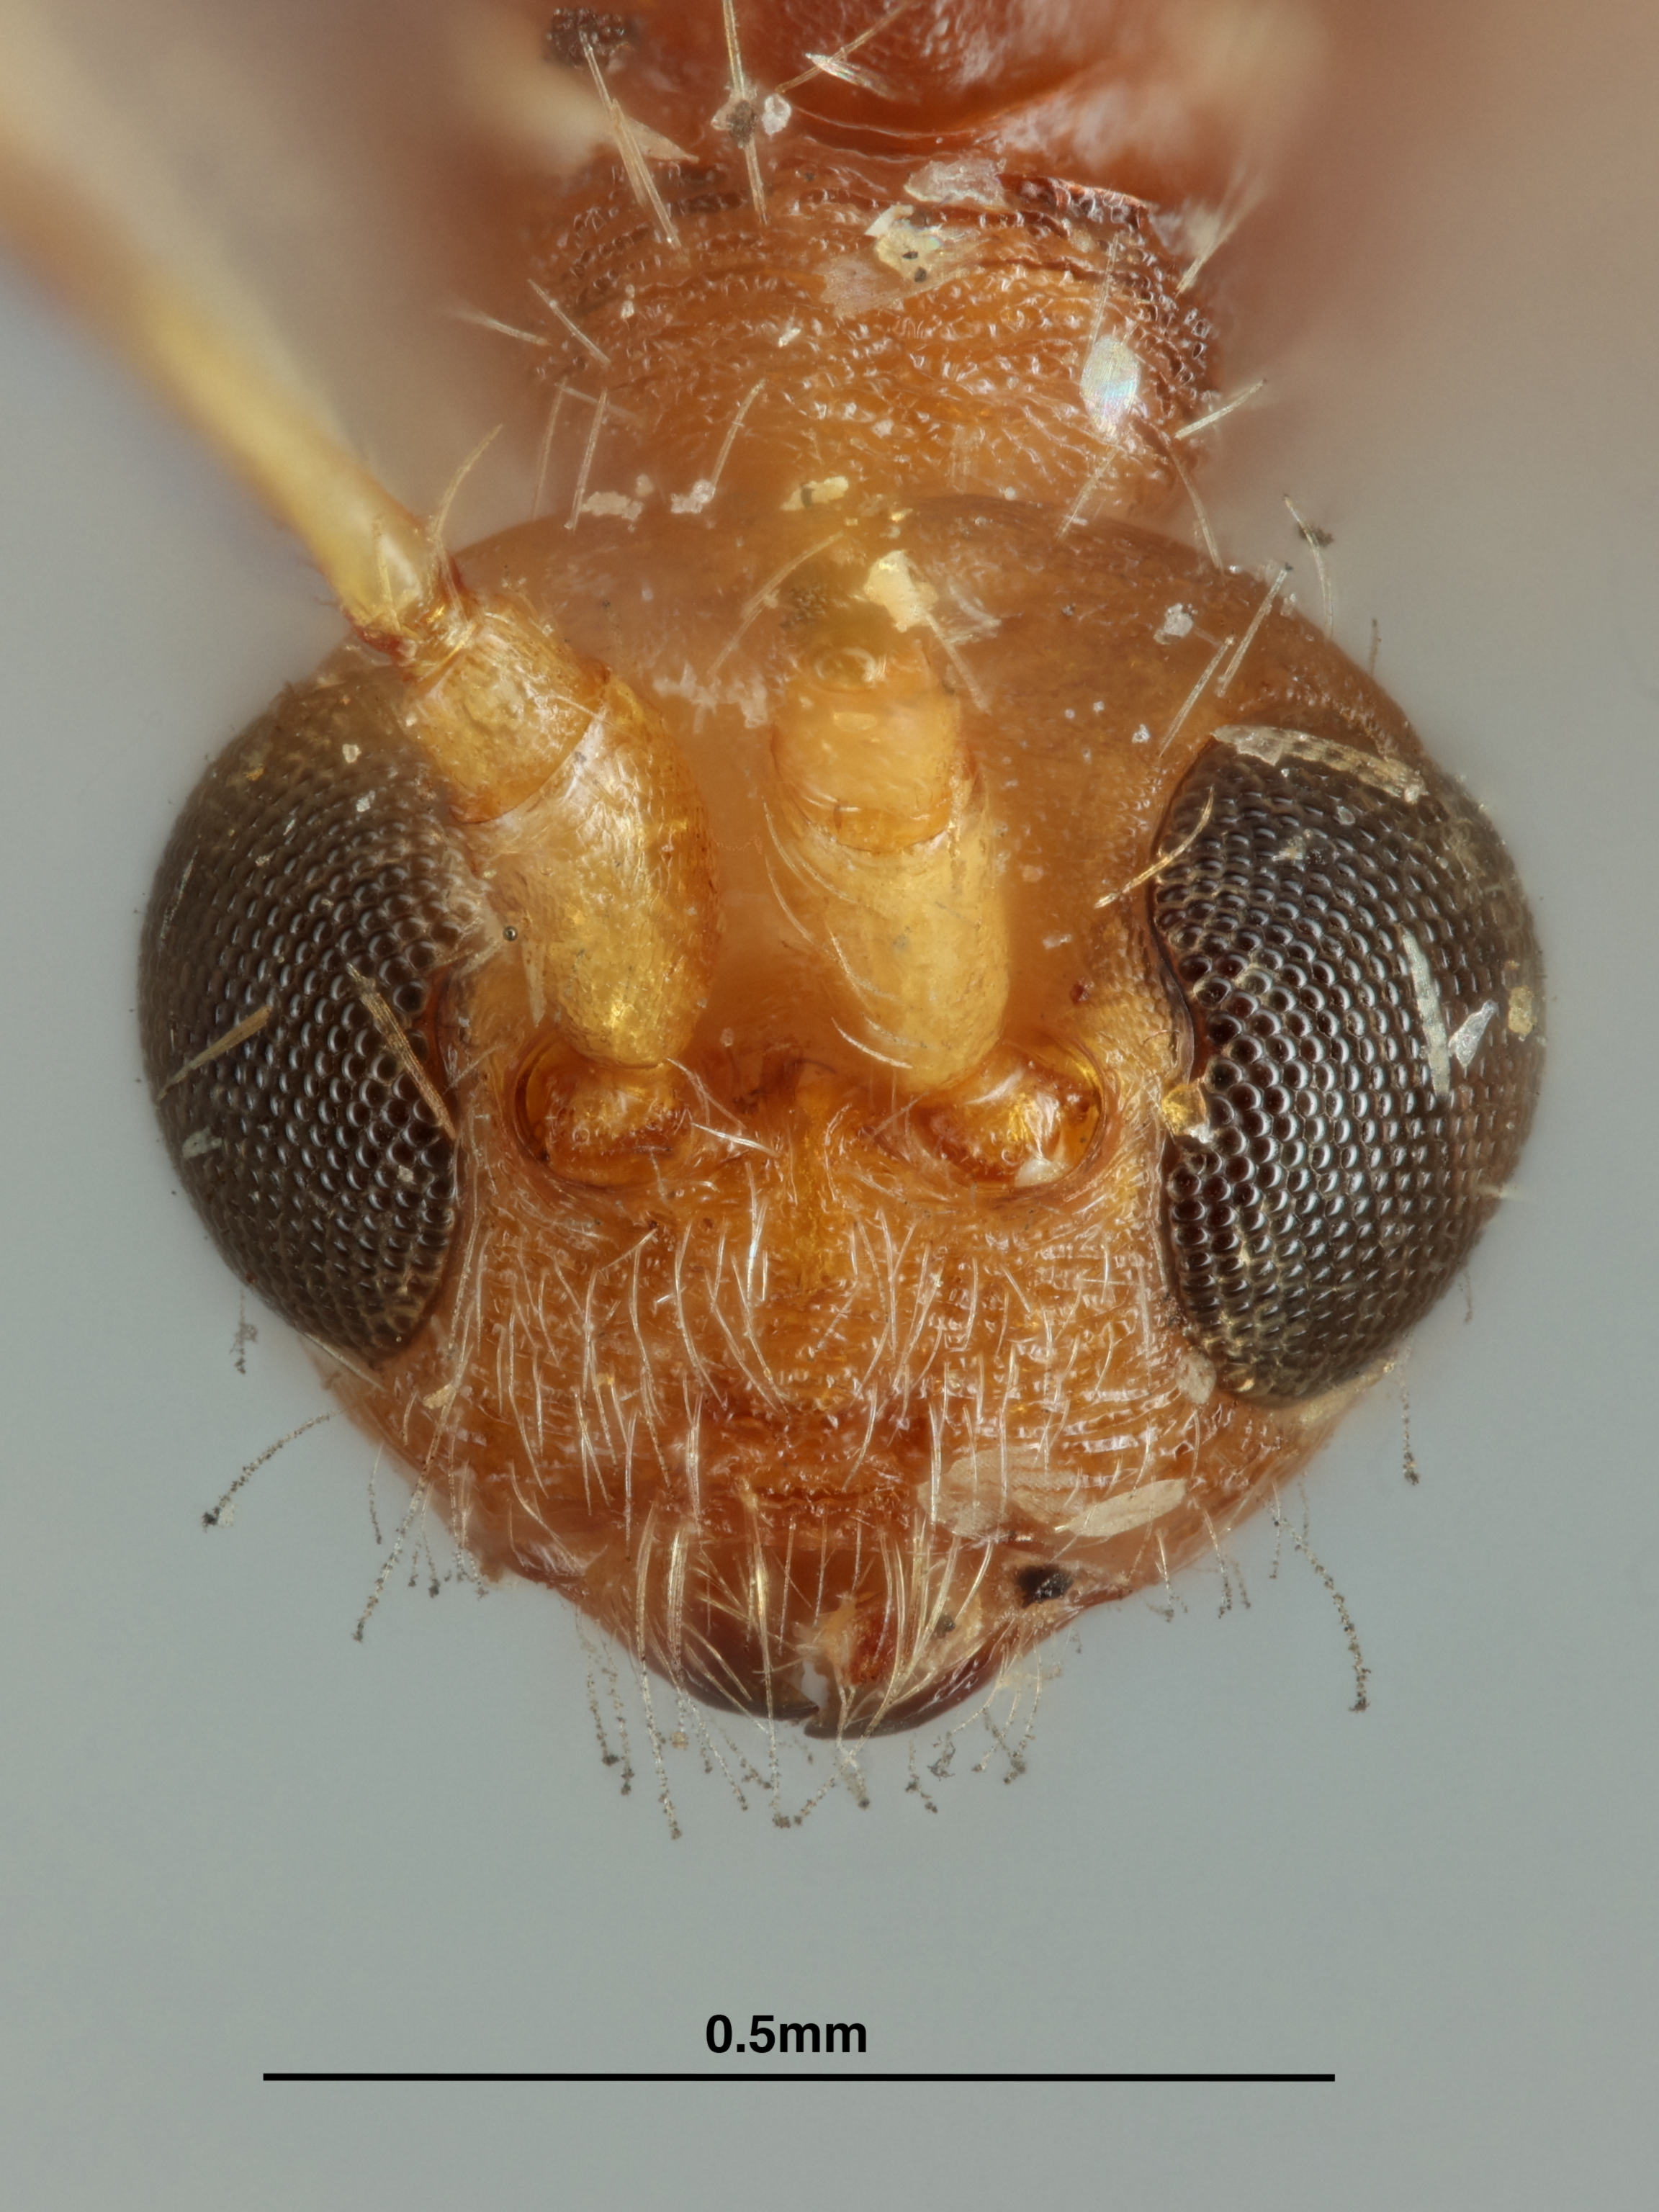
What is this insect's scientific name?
Spathius tereus
